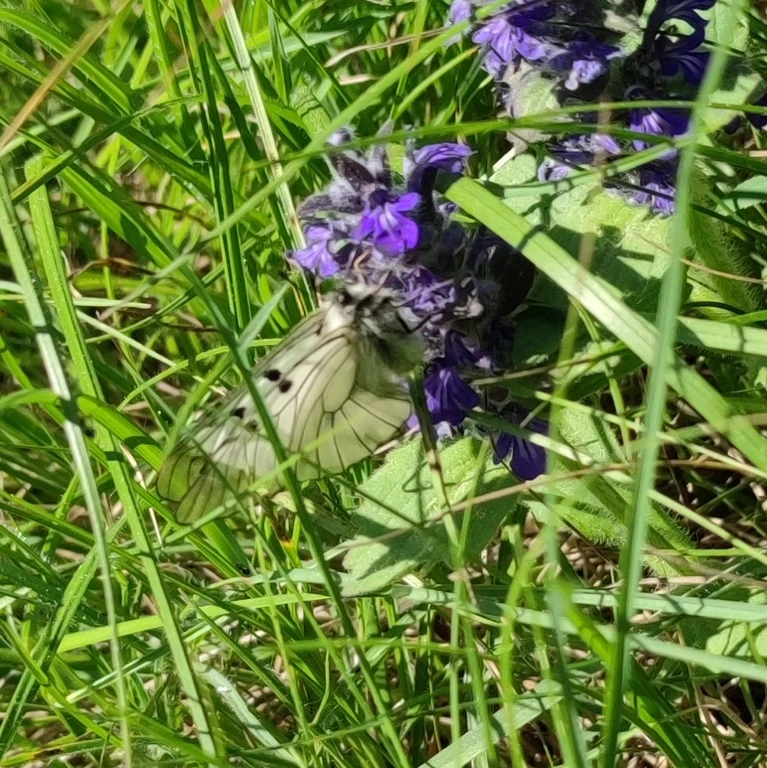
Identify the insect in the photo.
Parnassius mnemosyne
